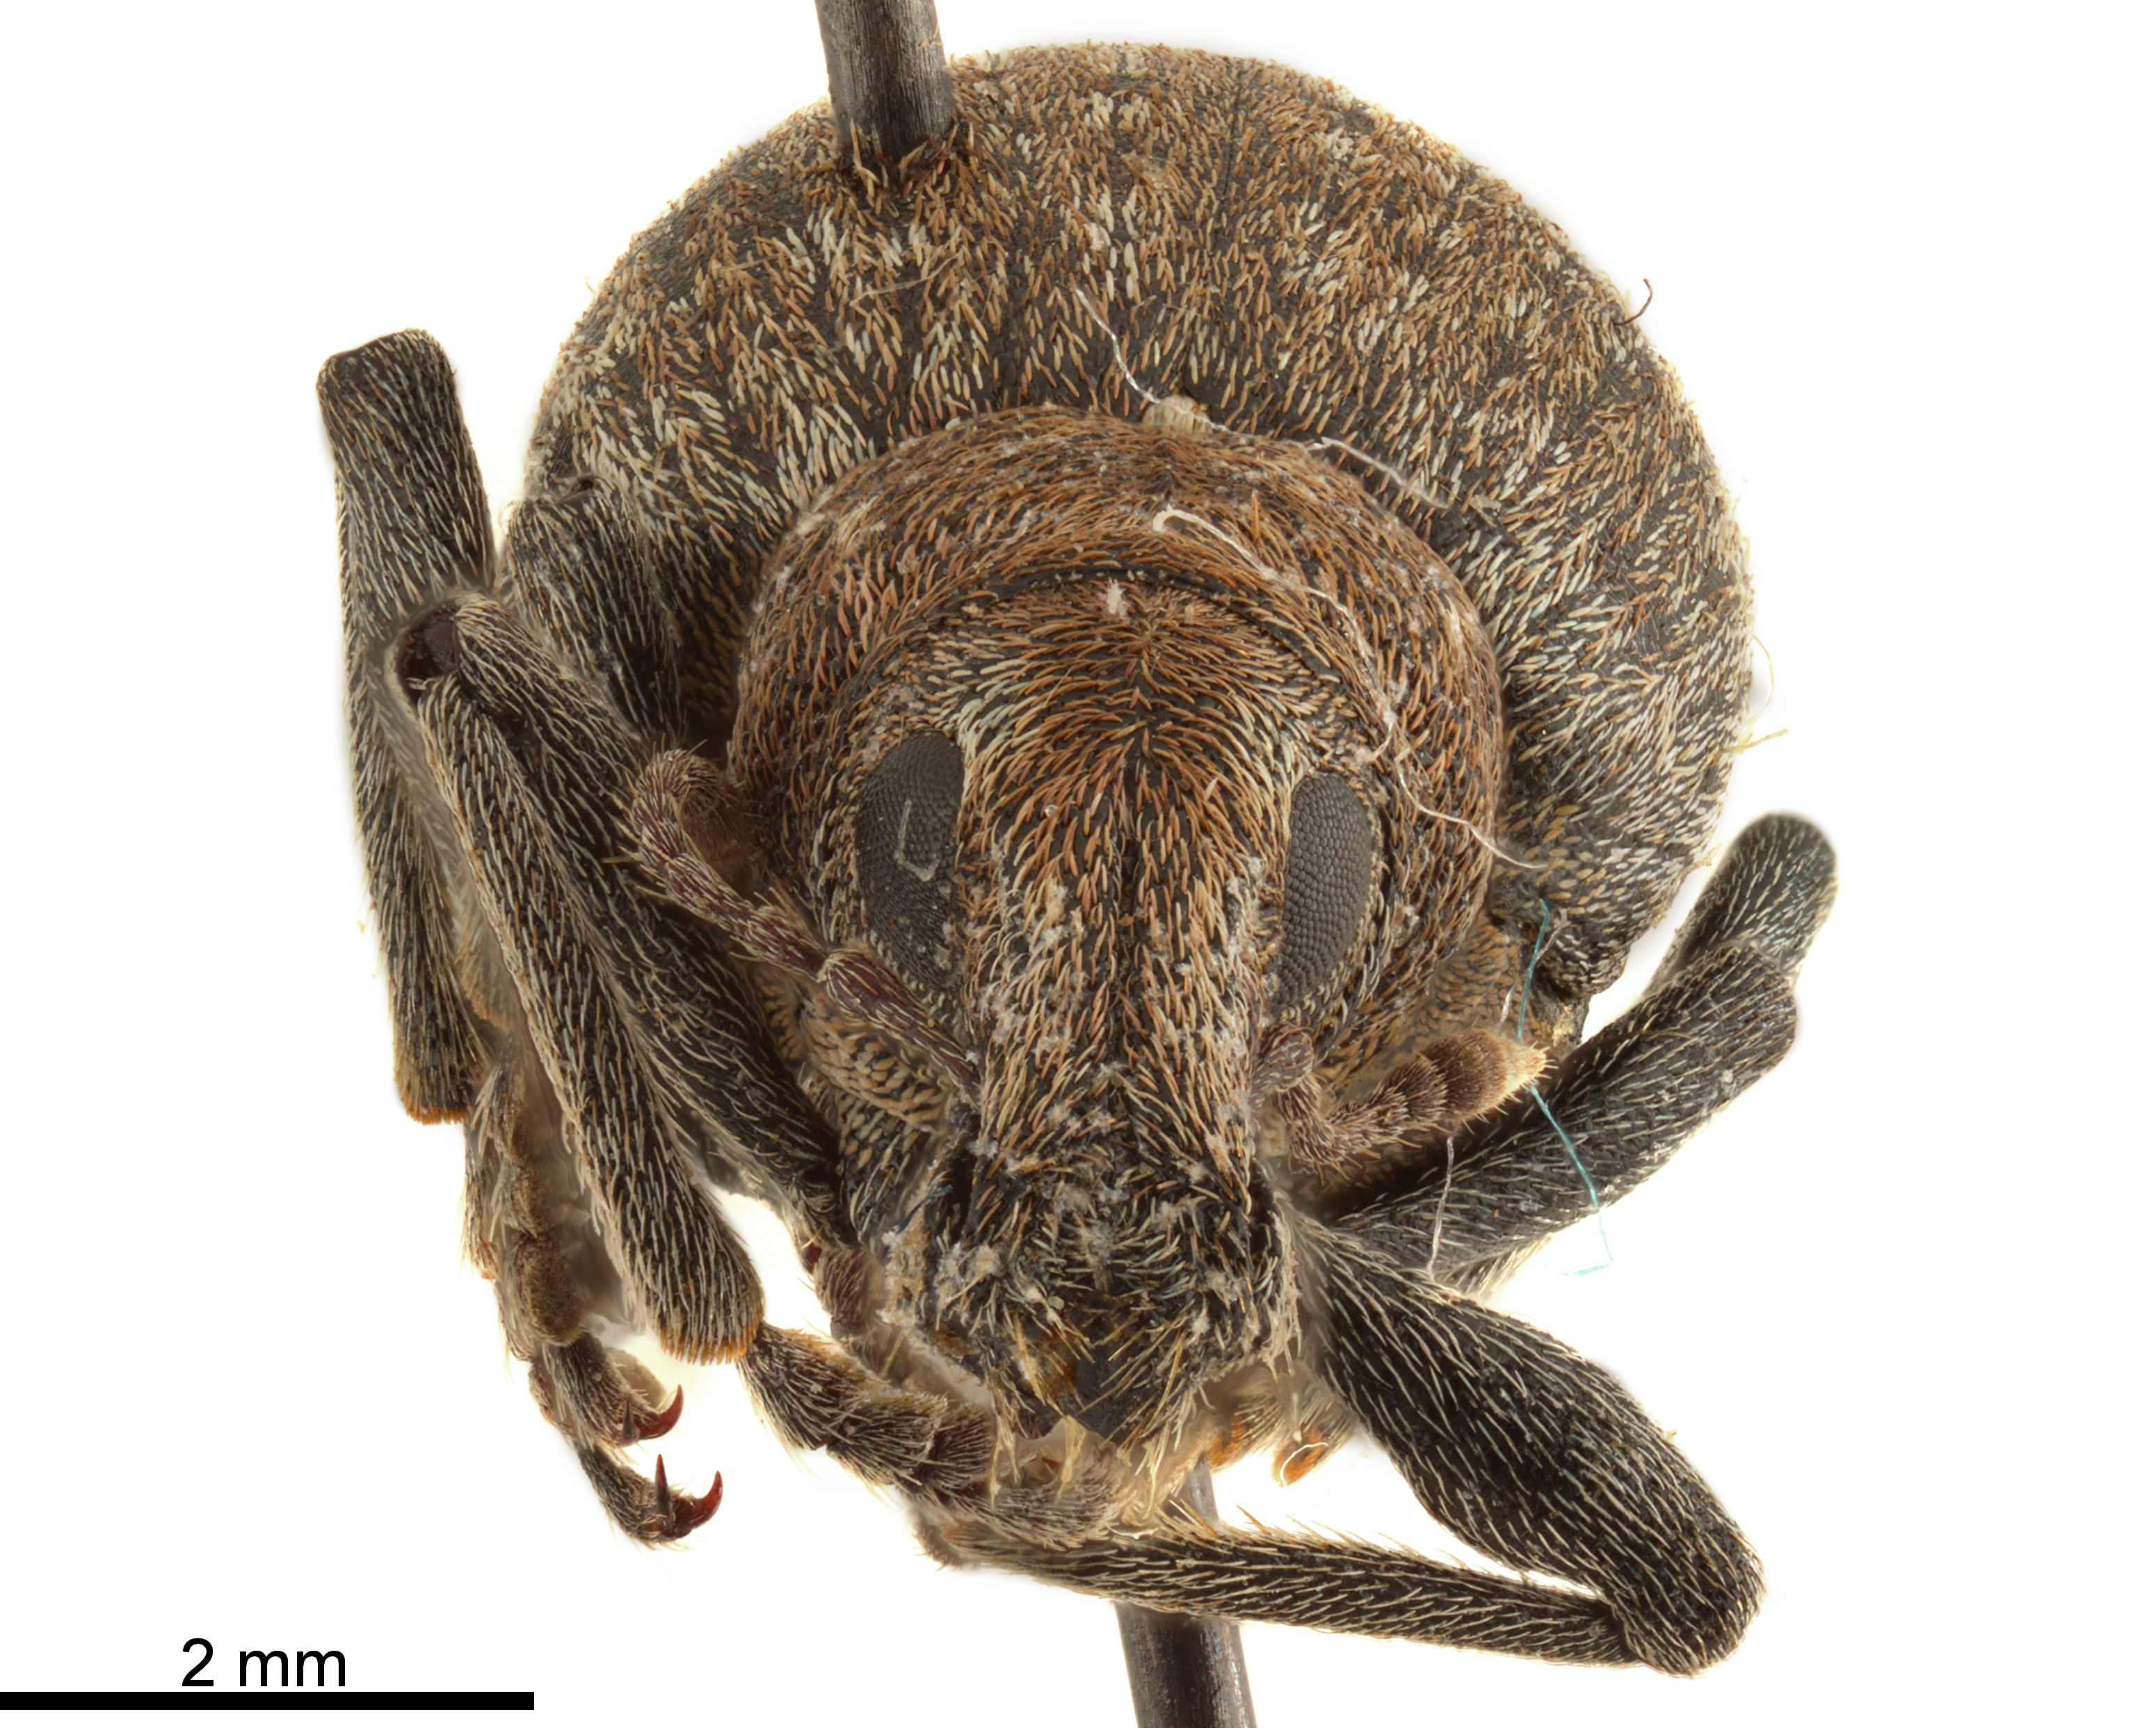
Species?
Trichalophus alternatus (also Trichalophus seriatus)
